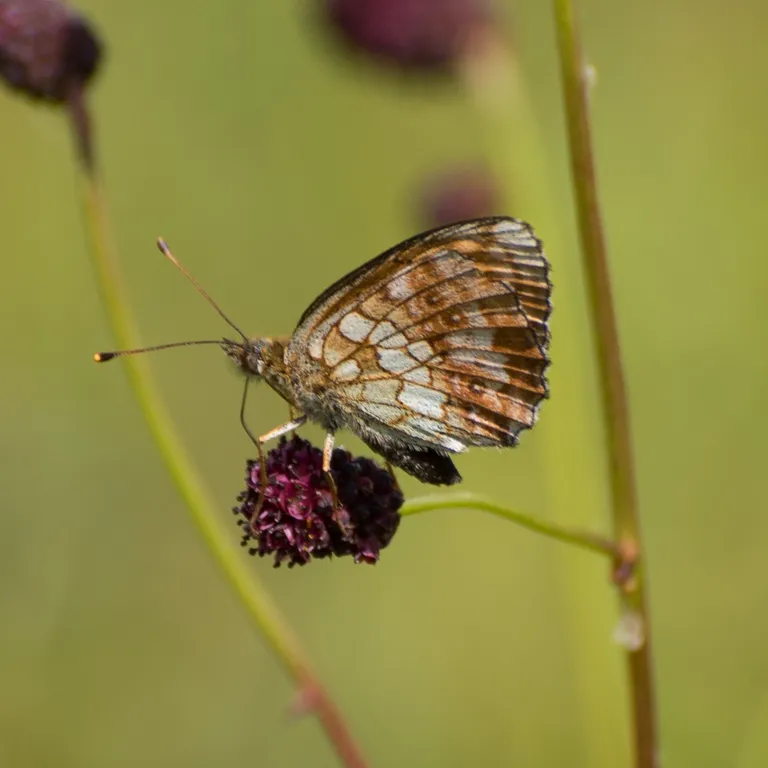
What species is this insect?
Brenthis ino
